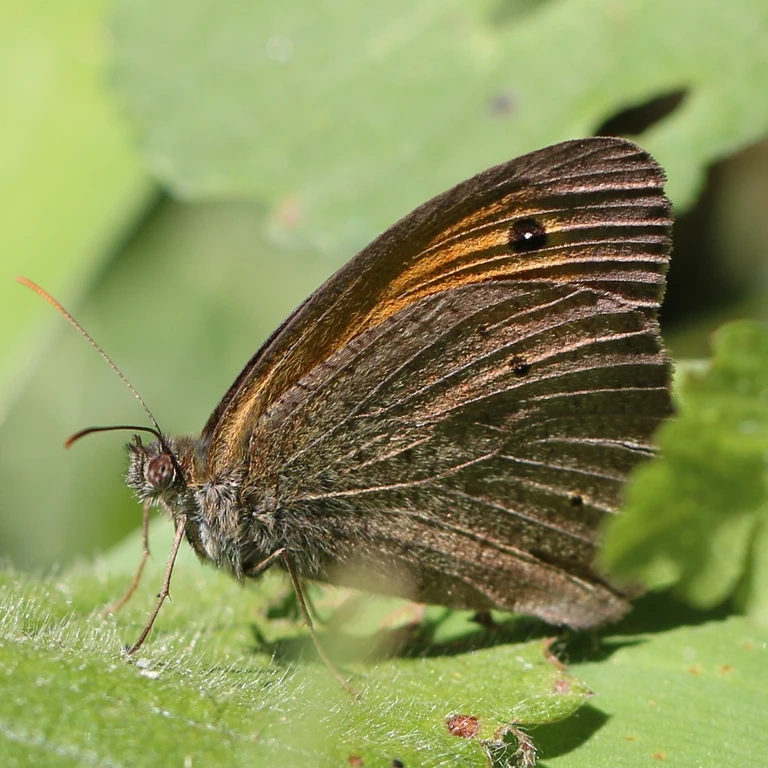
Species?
Maniola jurtina
